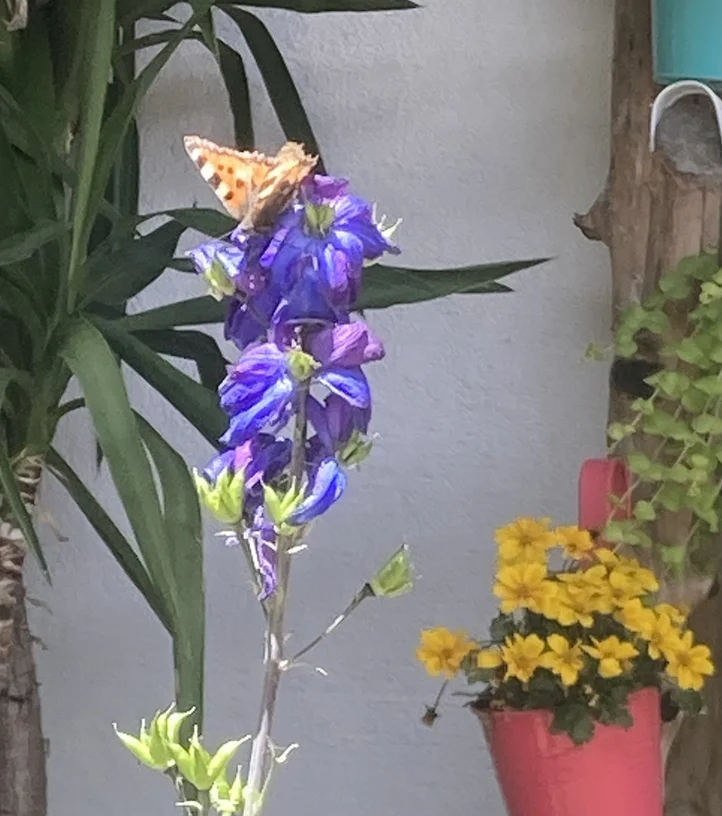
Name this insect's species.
Aglais urticae
